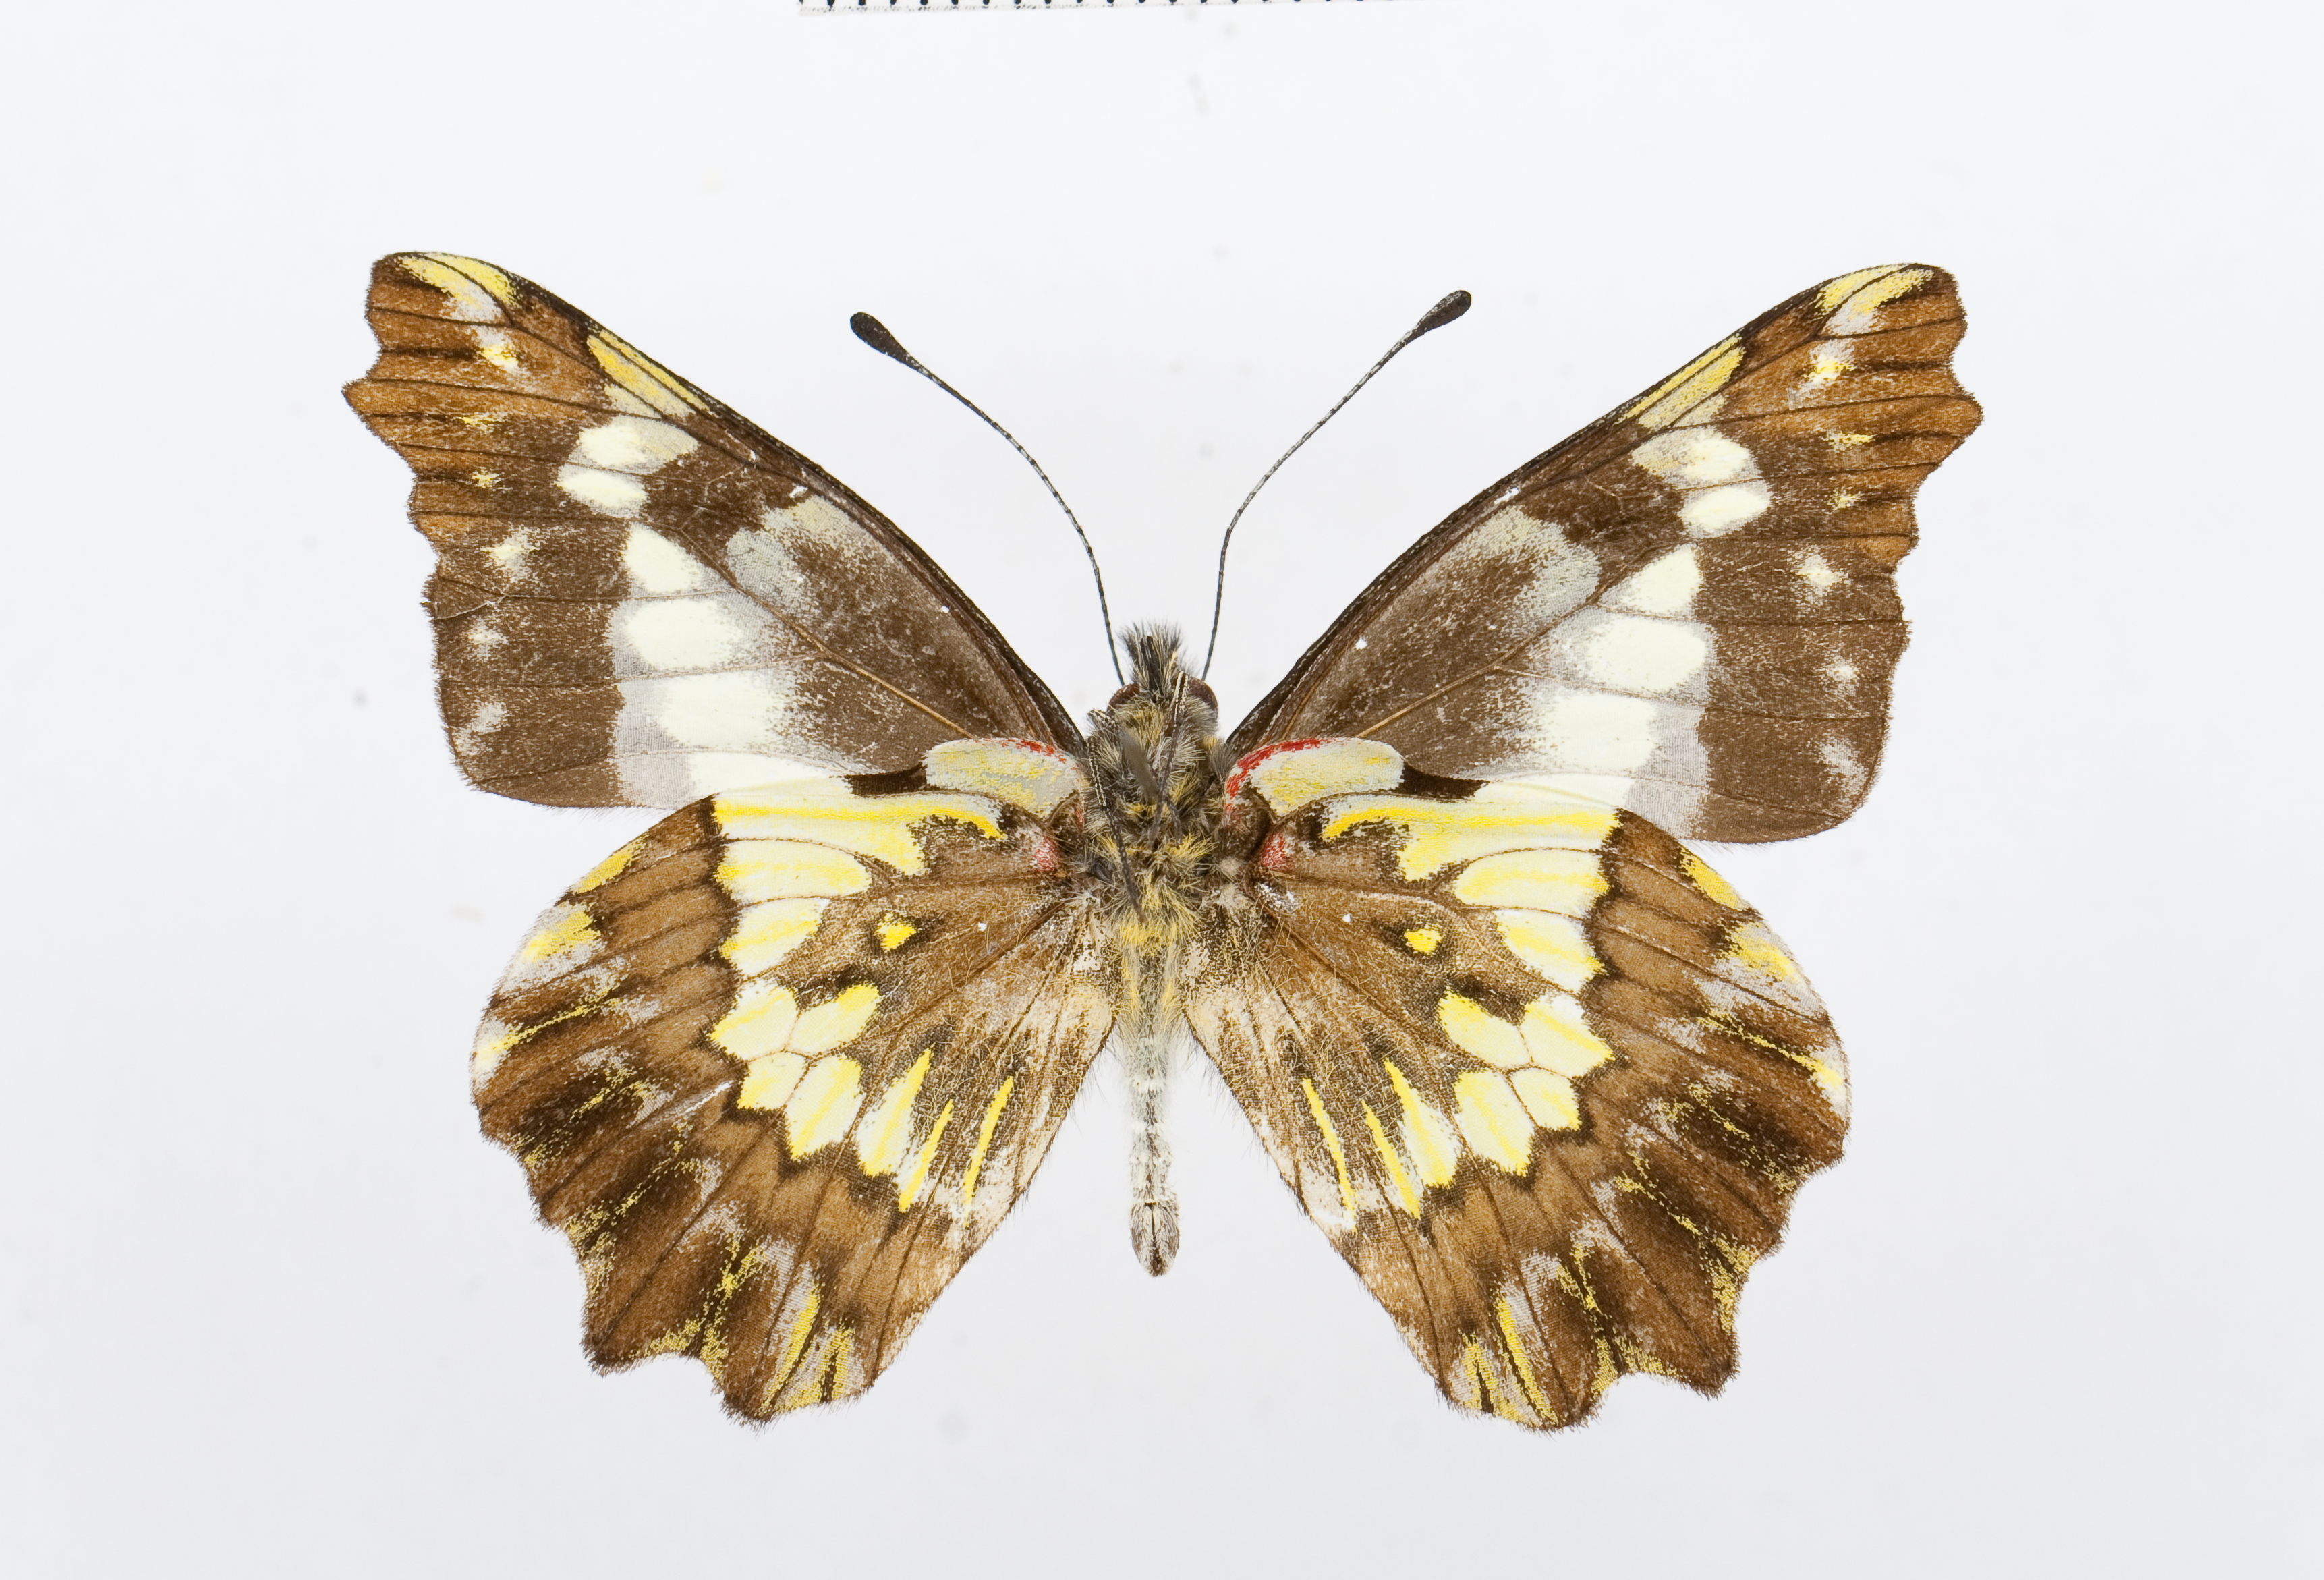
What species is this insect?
Leodonta zenobia
